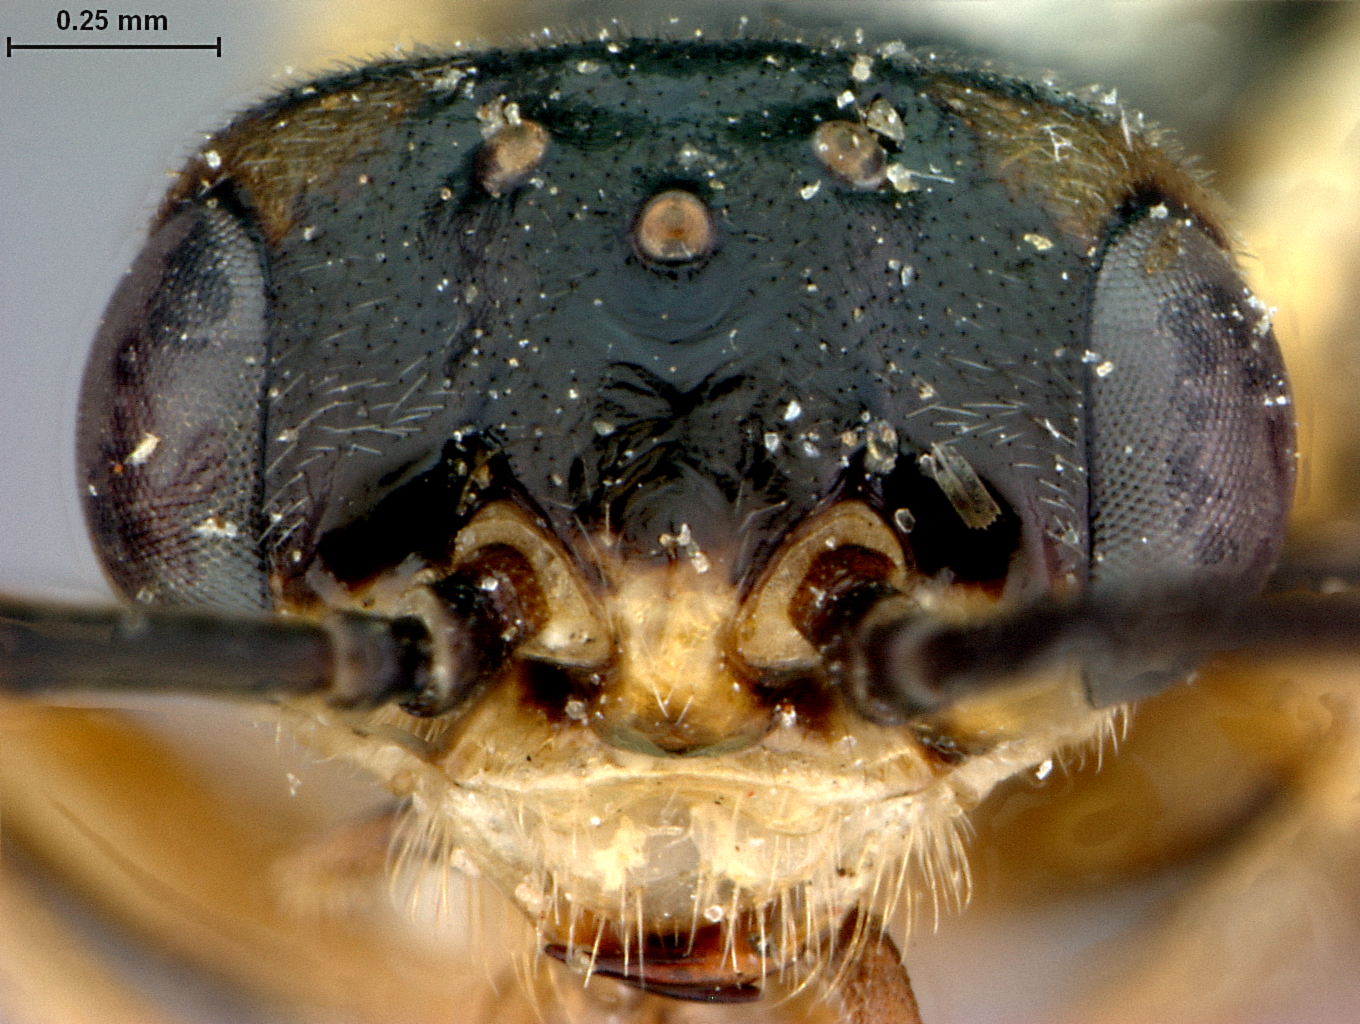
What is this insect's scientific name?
Pontania excavata
